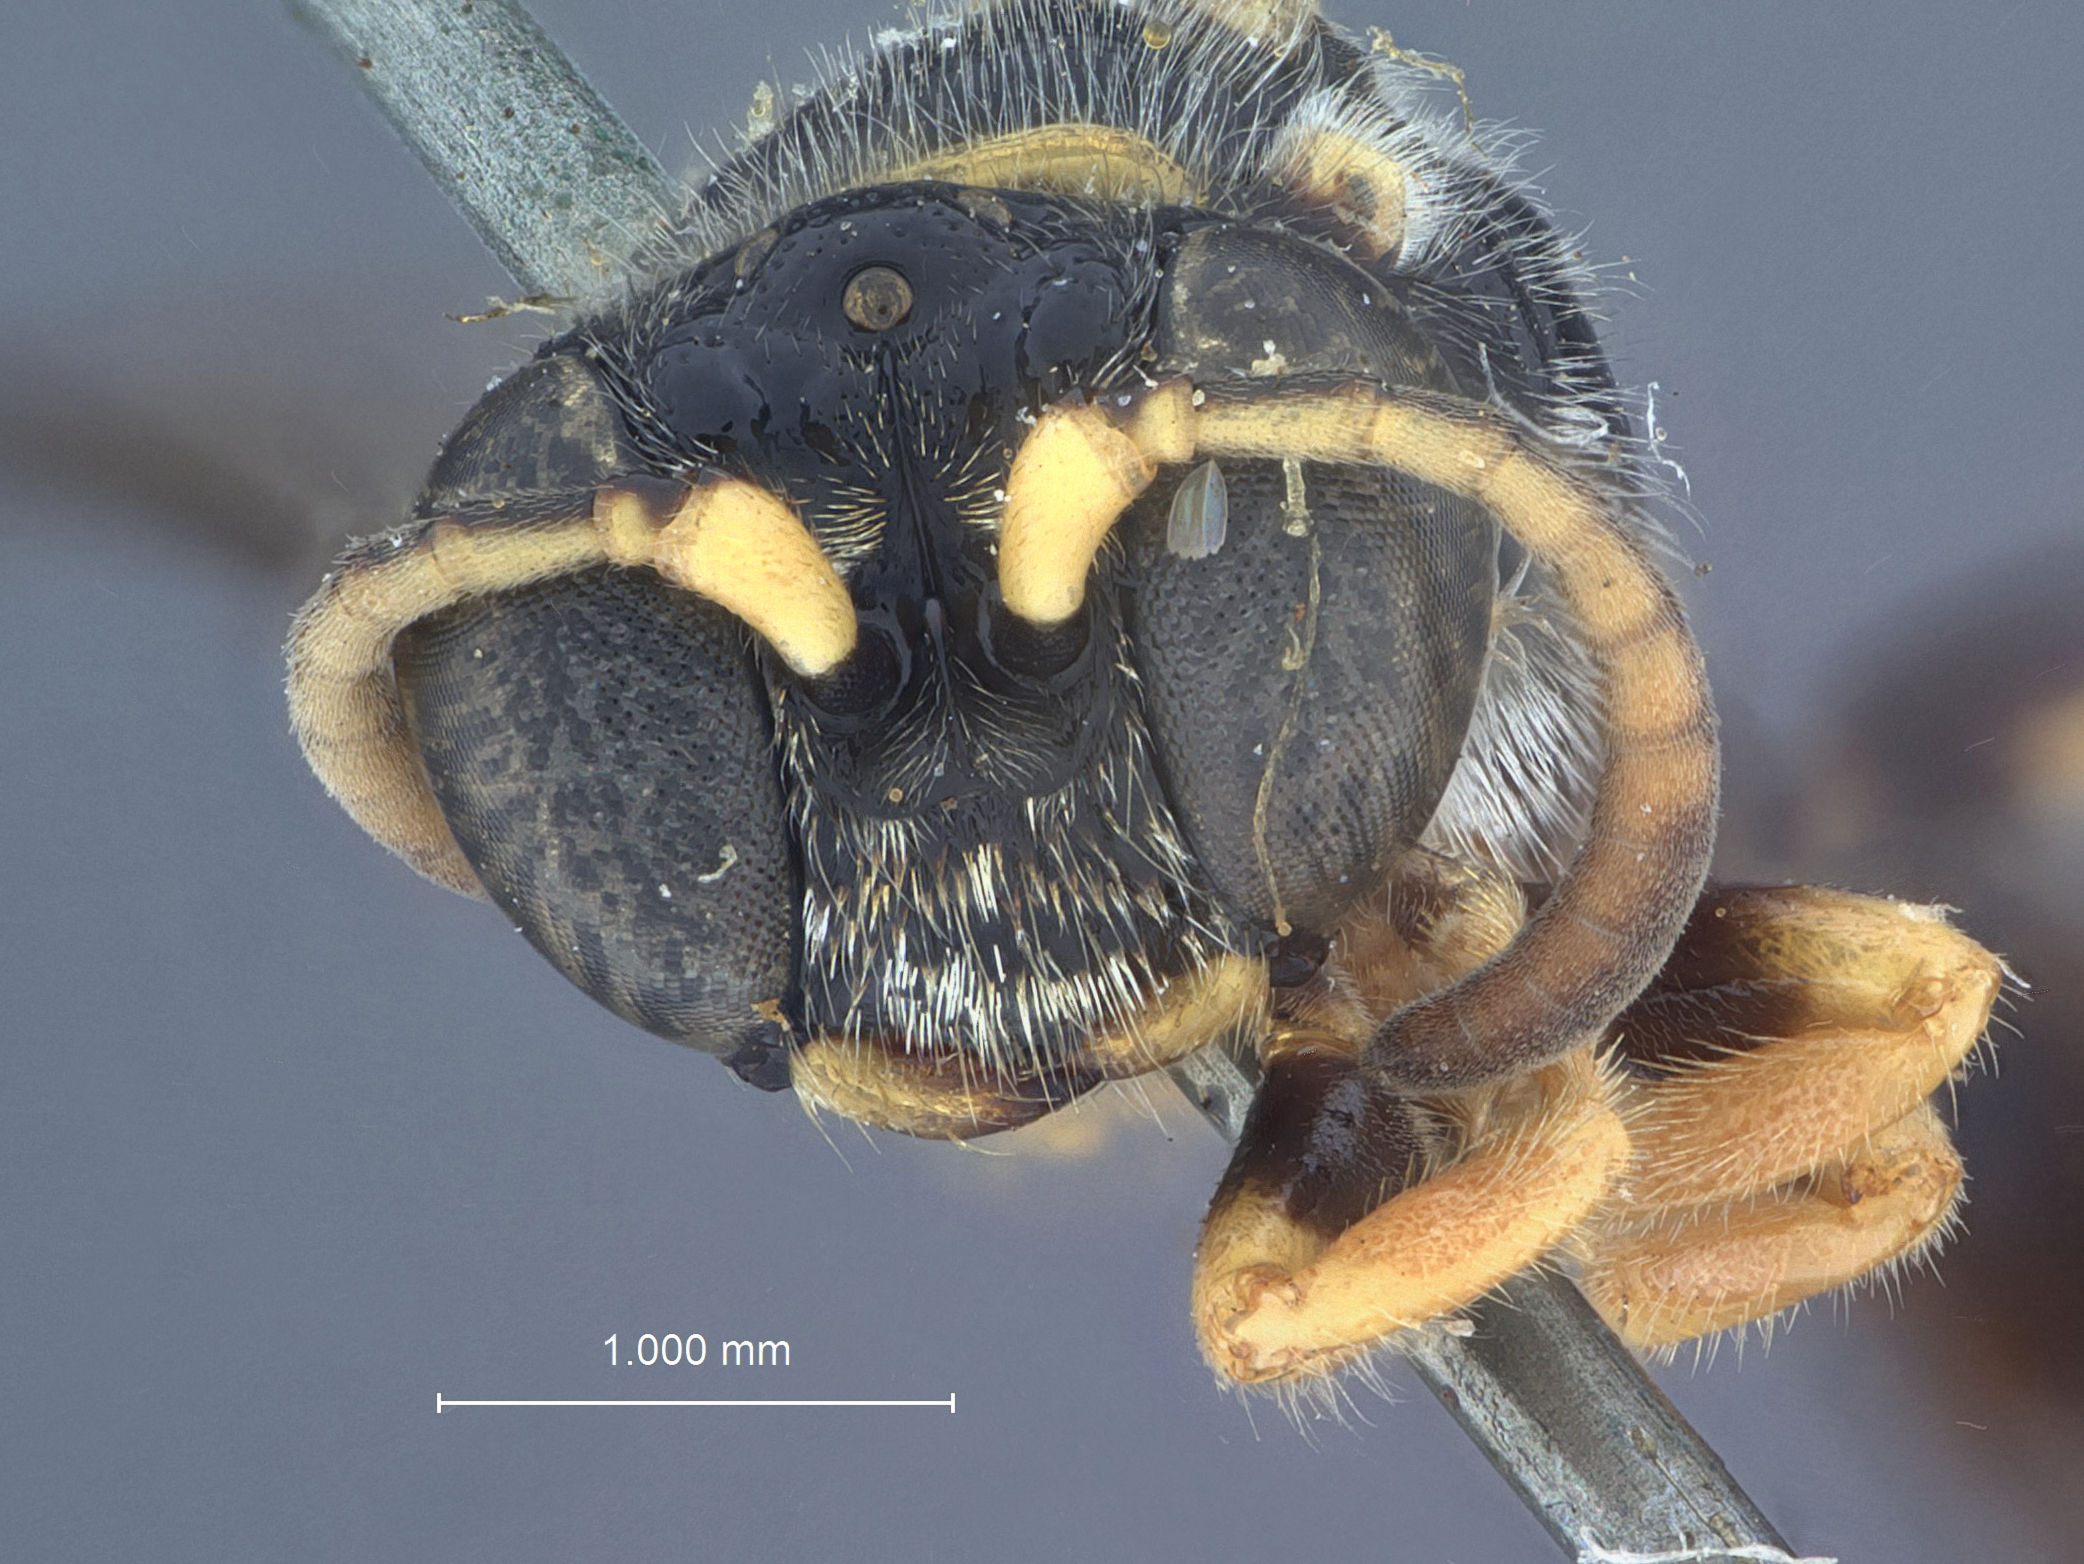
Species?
Diodontus tuberculifrons
